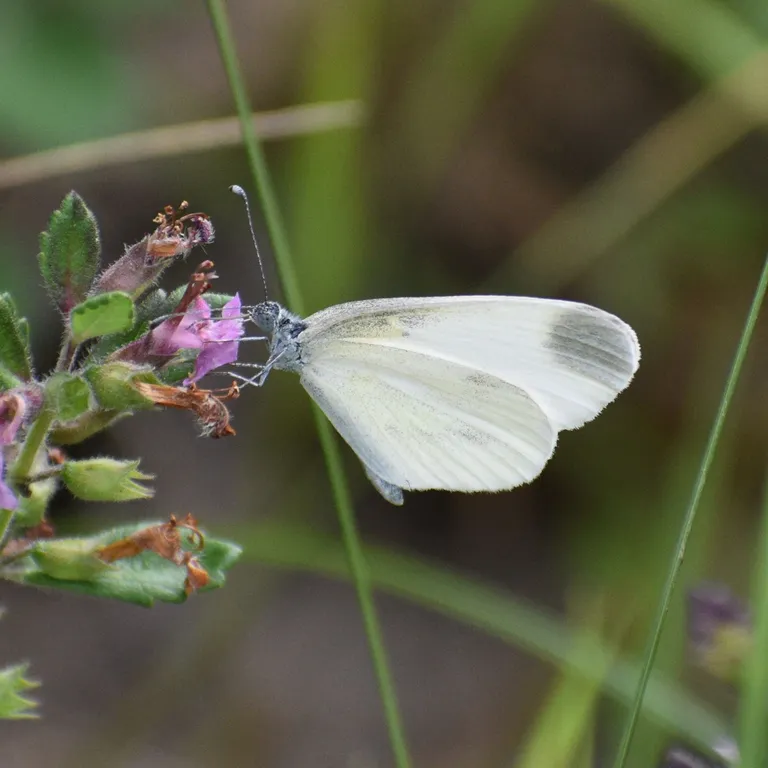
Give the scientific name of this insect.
Leptidea sinapis/juvernica
